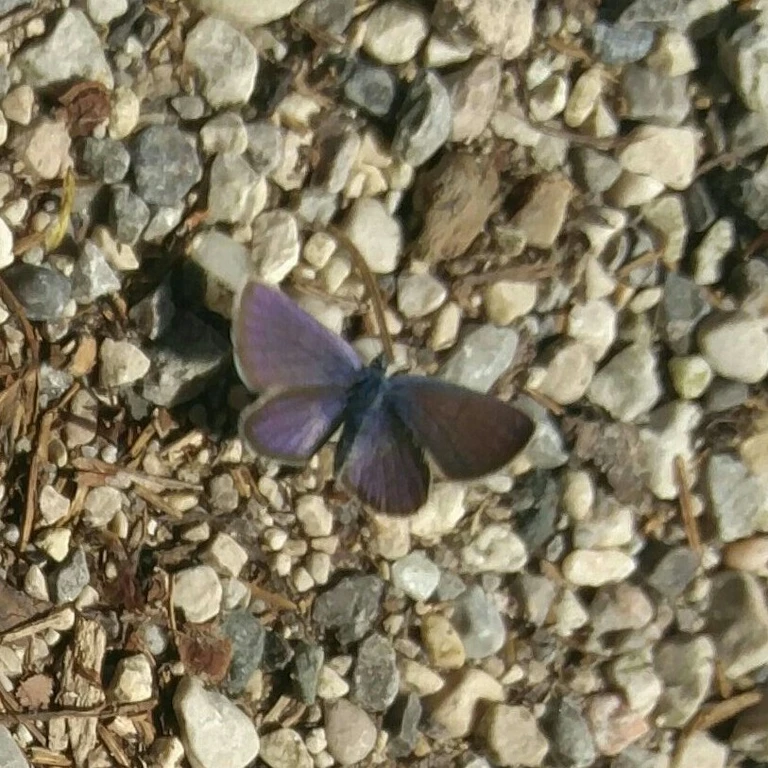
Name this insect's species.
Cyaniris semiargus
